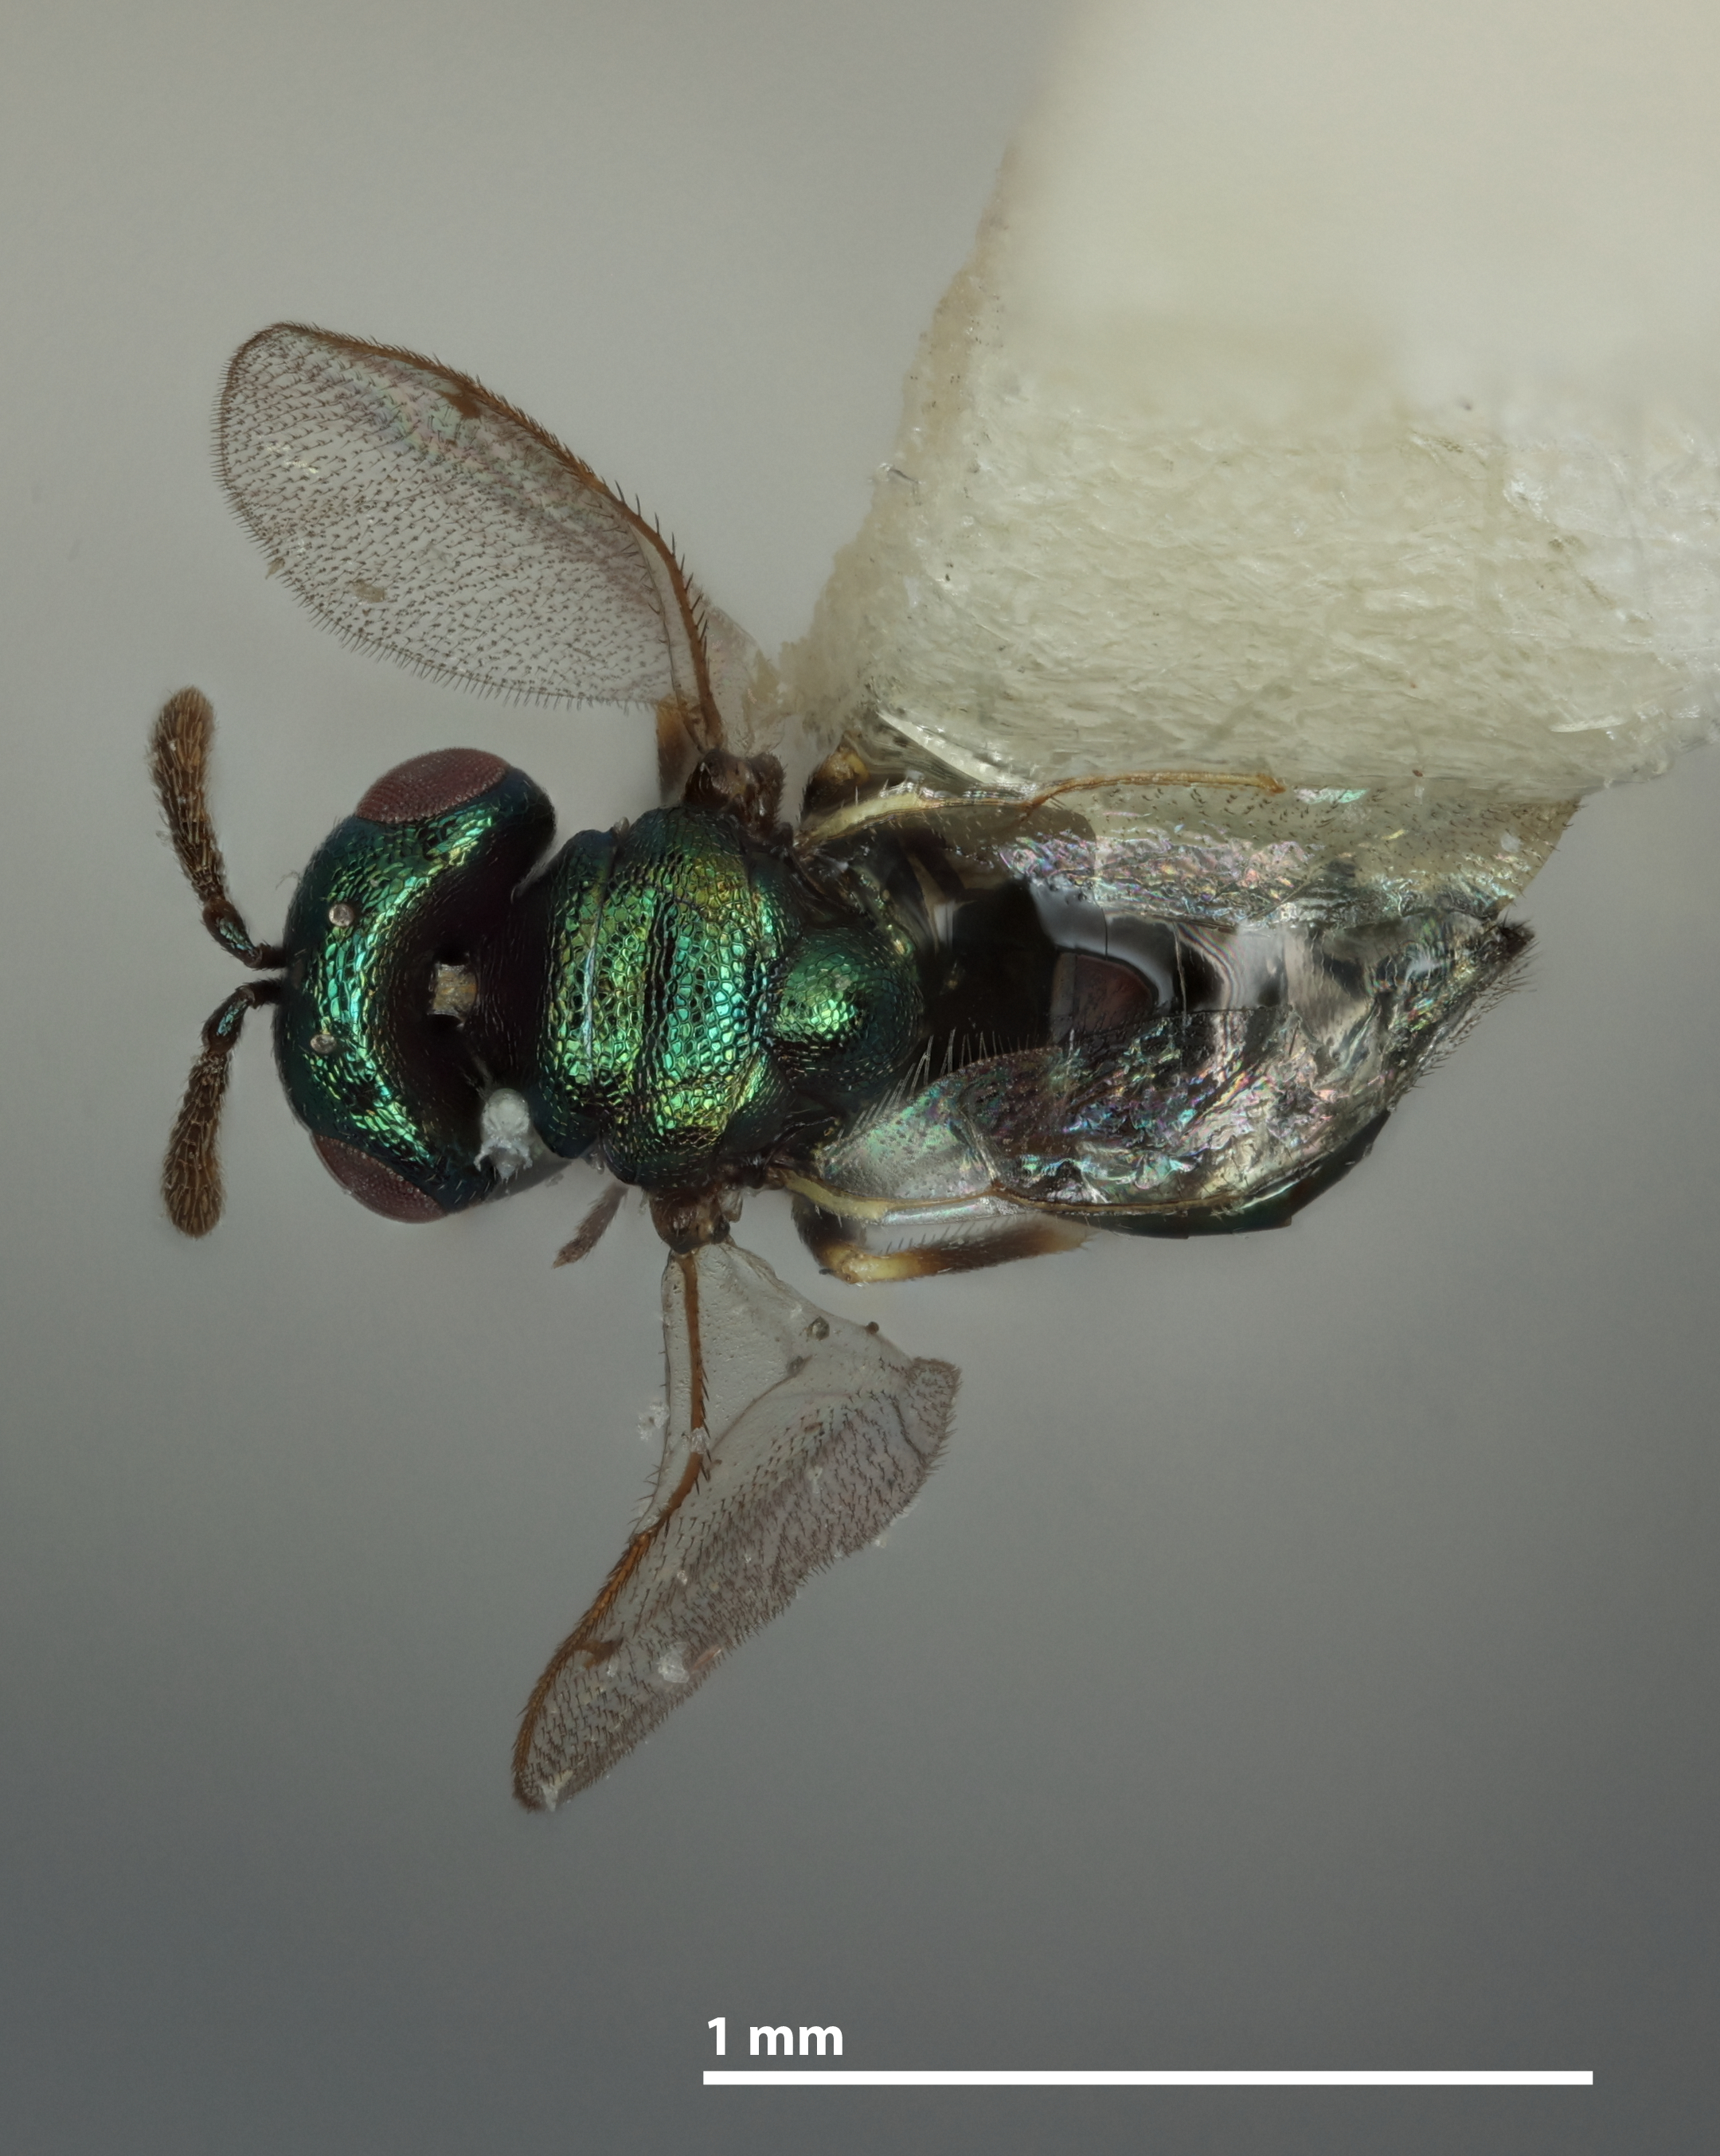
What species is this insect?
Halticopterina tahoensis
